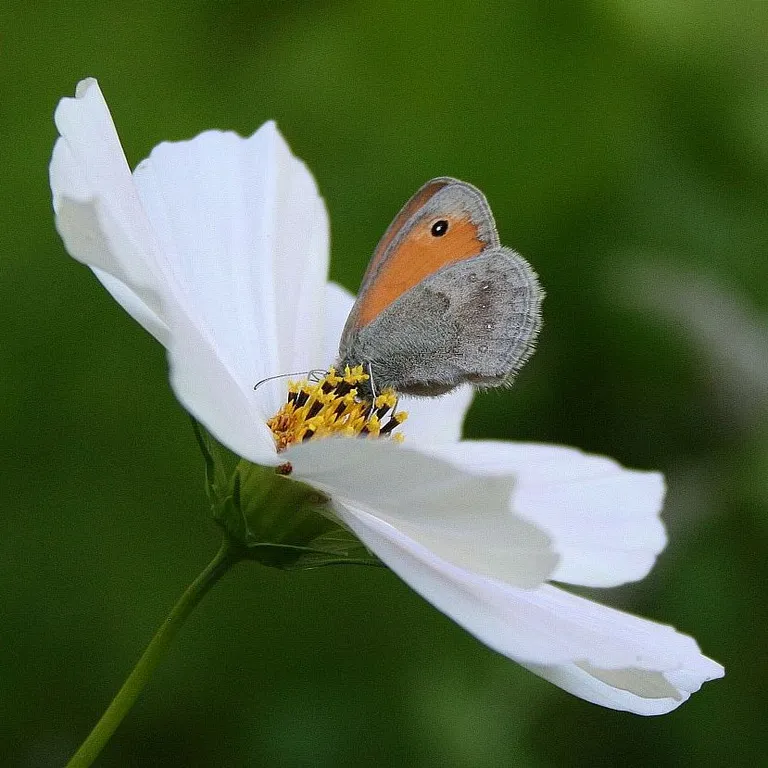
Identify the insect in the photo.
Coenonympha pamphilus
